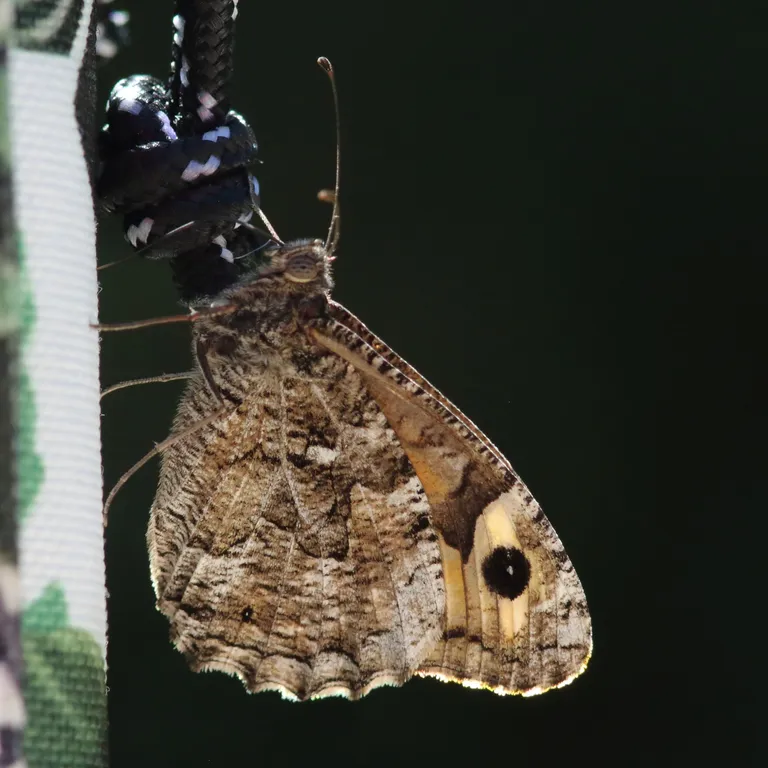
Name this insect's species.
Hipparchia semele
